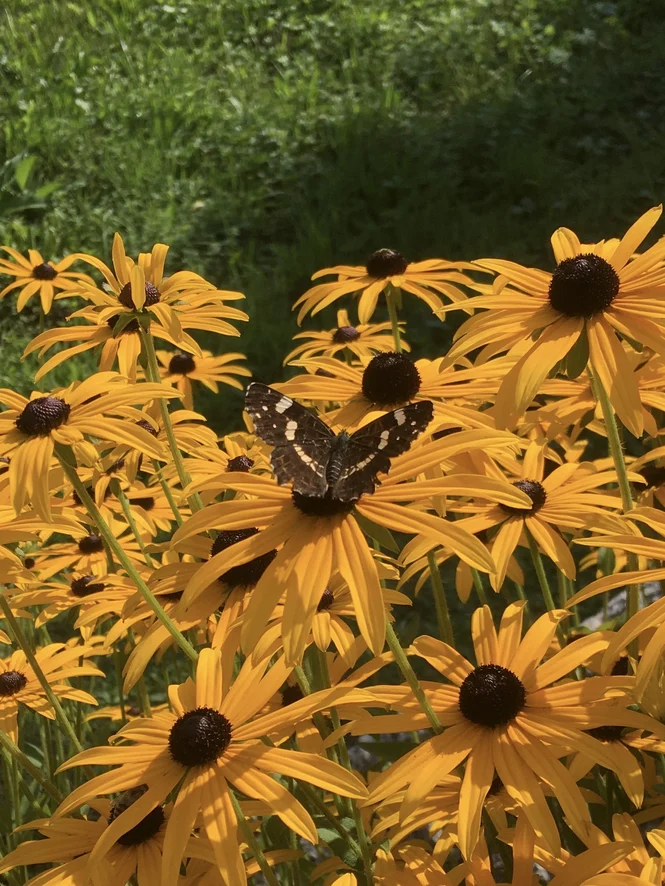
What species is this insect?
Araschnia levana
